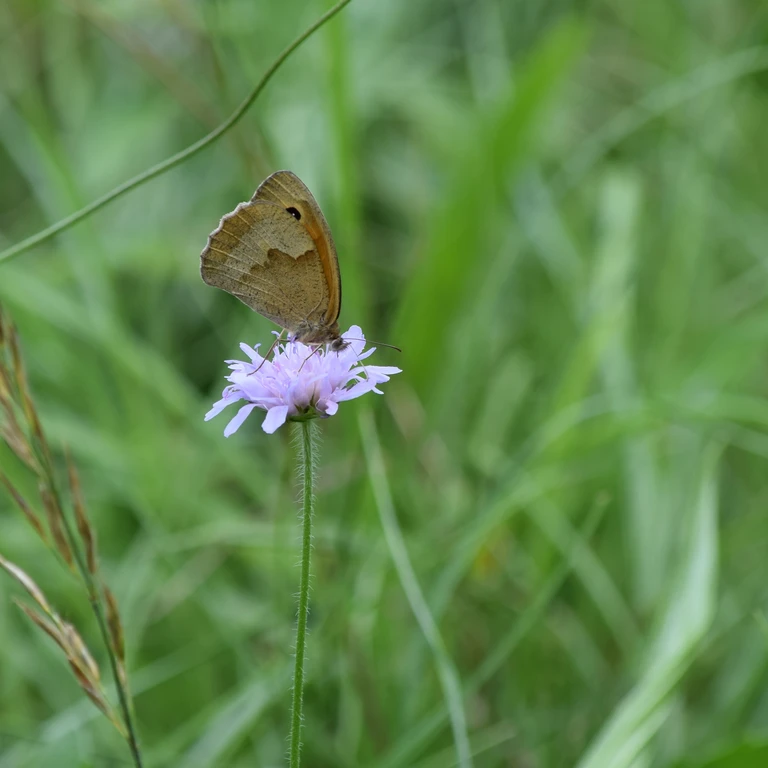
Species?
Maniola jurtina
